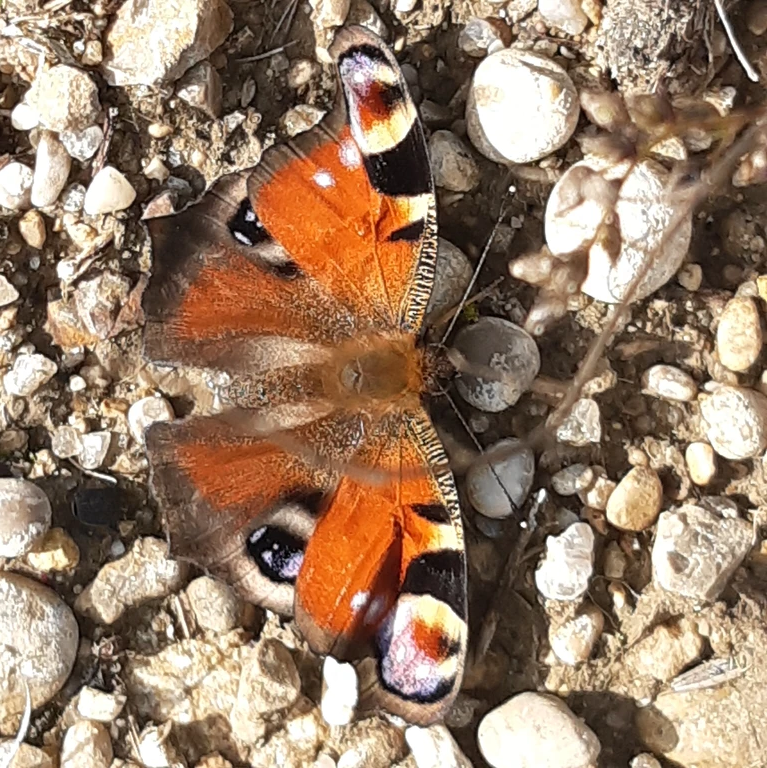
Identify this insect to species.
Aglais io
